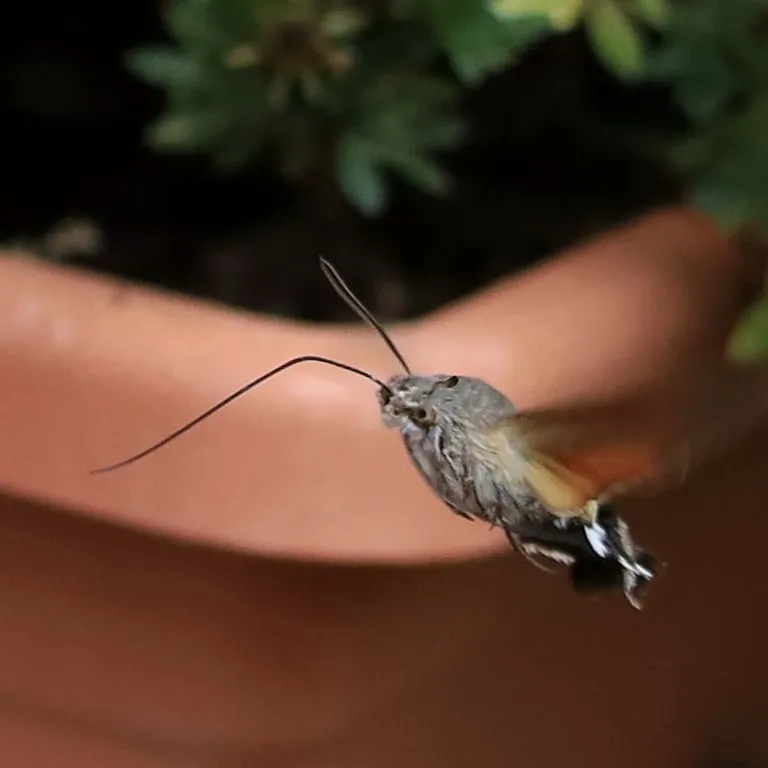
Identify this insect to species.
Macroglossum stellatarum
